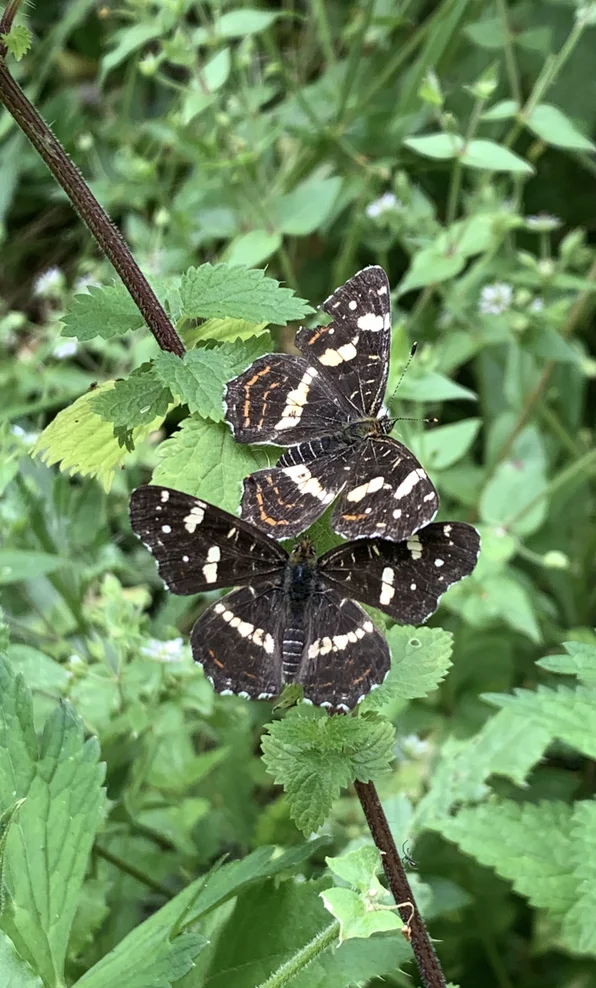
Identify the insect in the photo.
Araschnia levana
